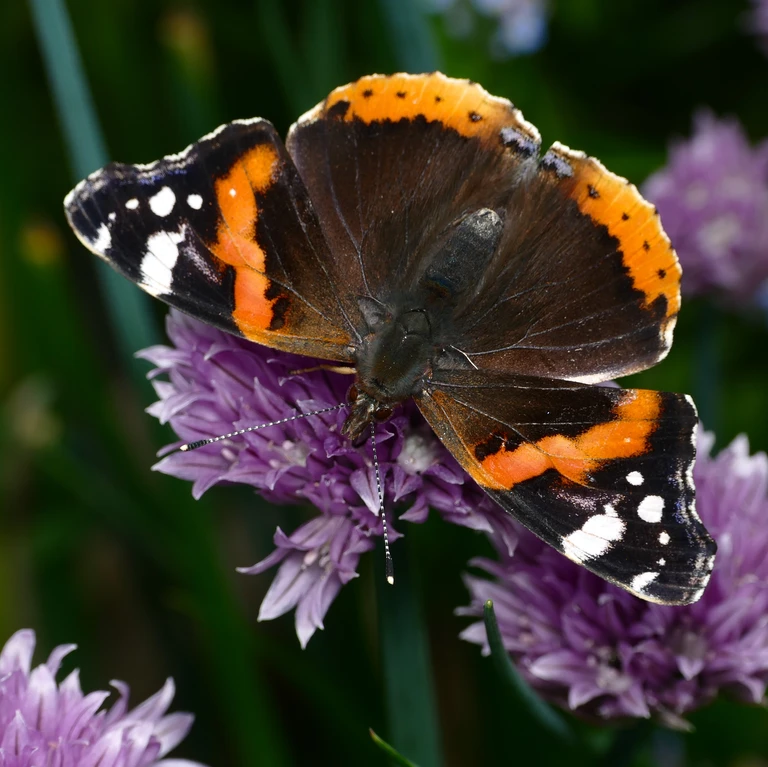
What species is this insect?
Vanessa atalanta
